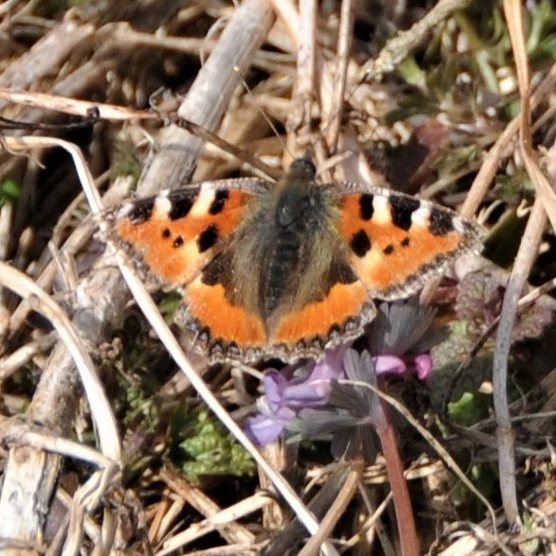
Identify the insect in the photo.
Aglais urticae
